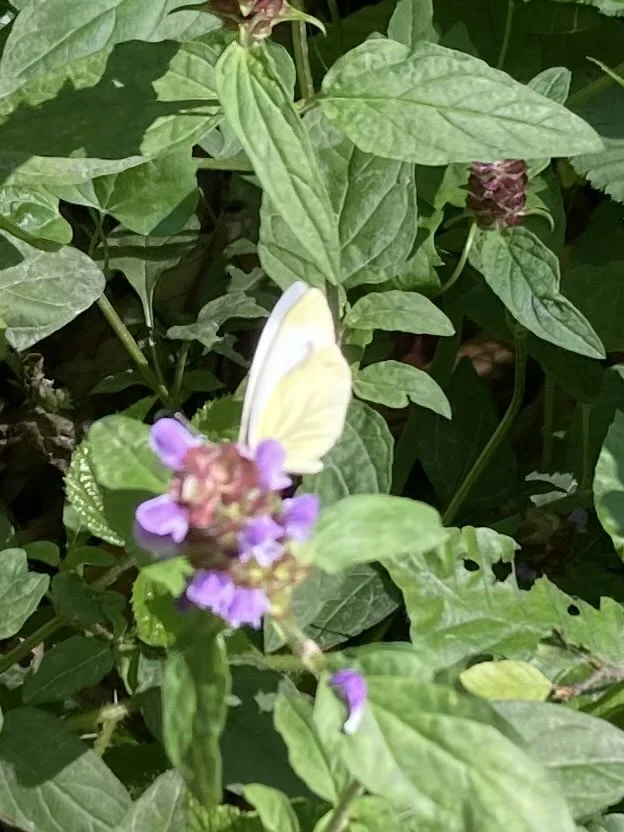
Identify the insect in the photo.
Pieris napi
